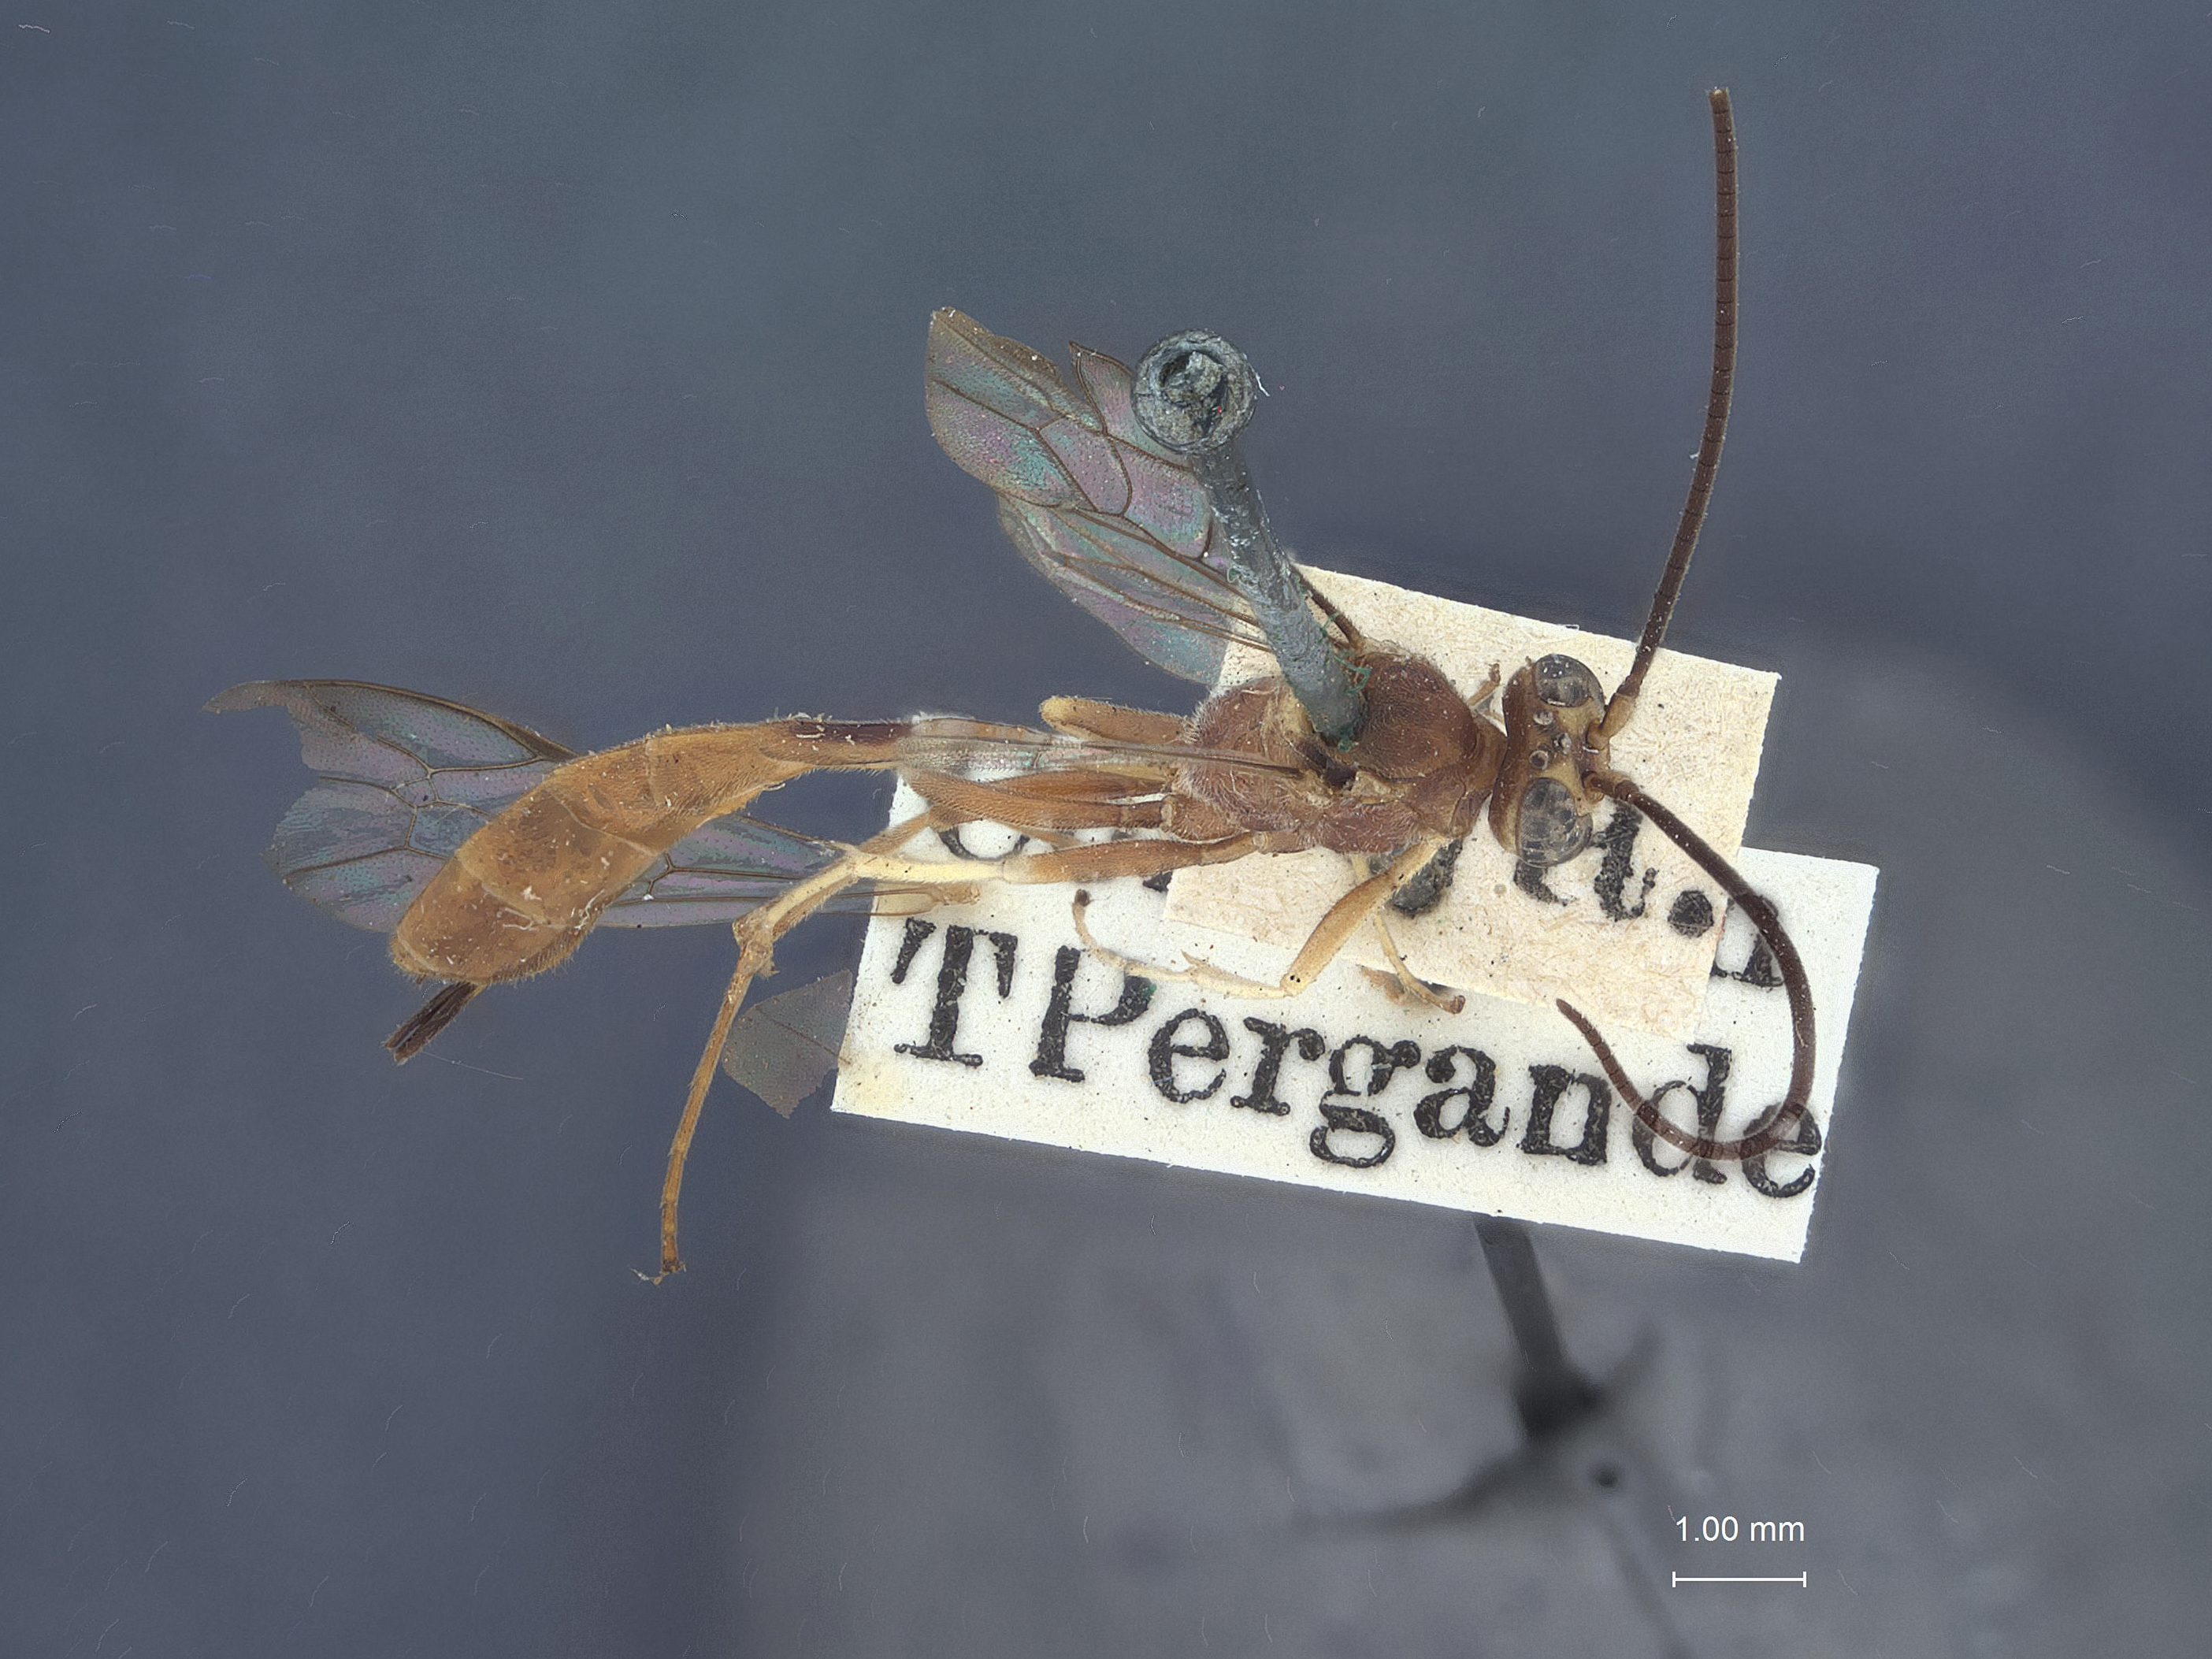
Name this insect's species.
Campoplegidea pallescens
